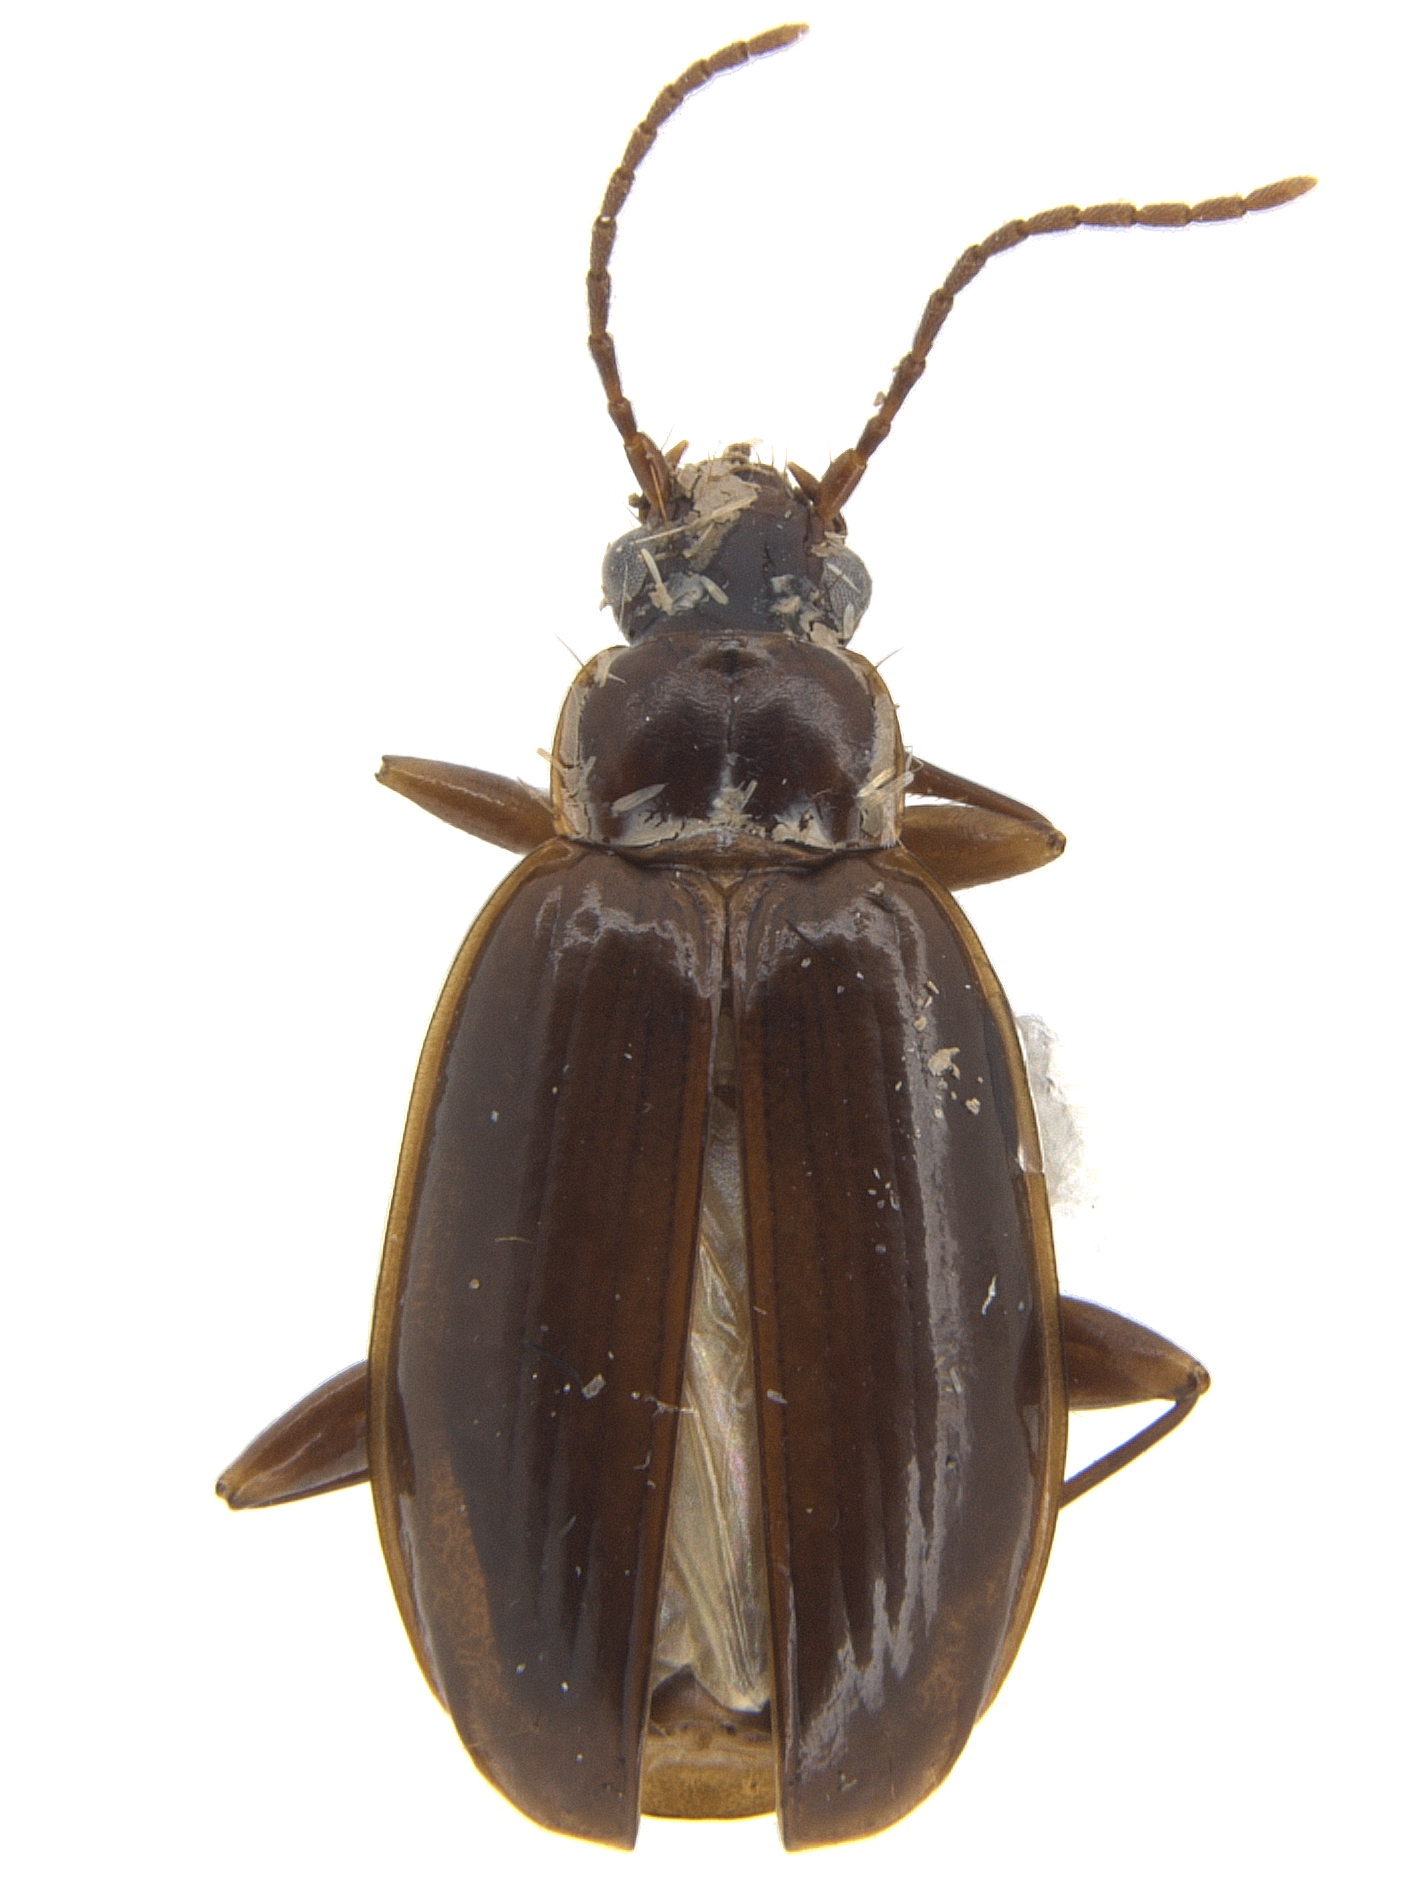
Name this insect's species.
Omalodera limbata (also Aemalodera limbata)
